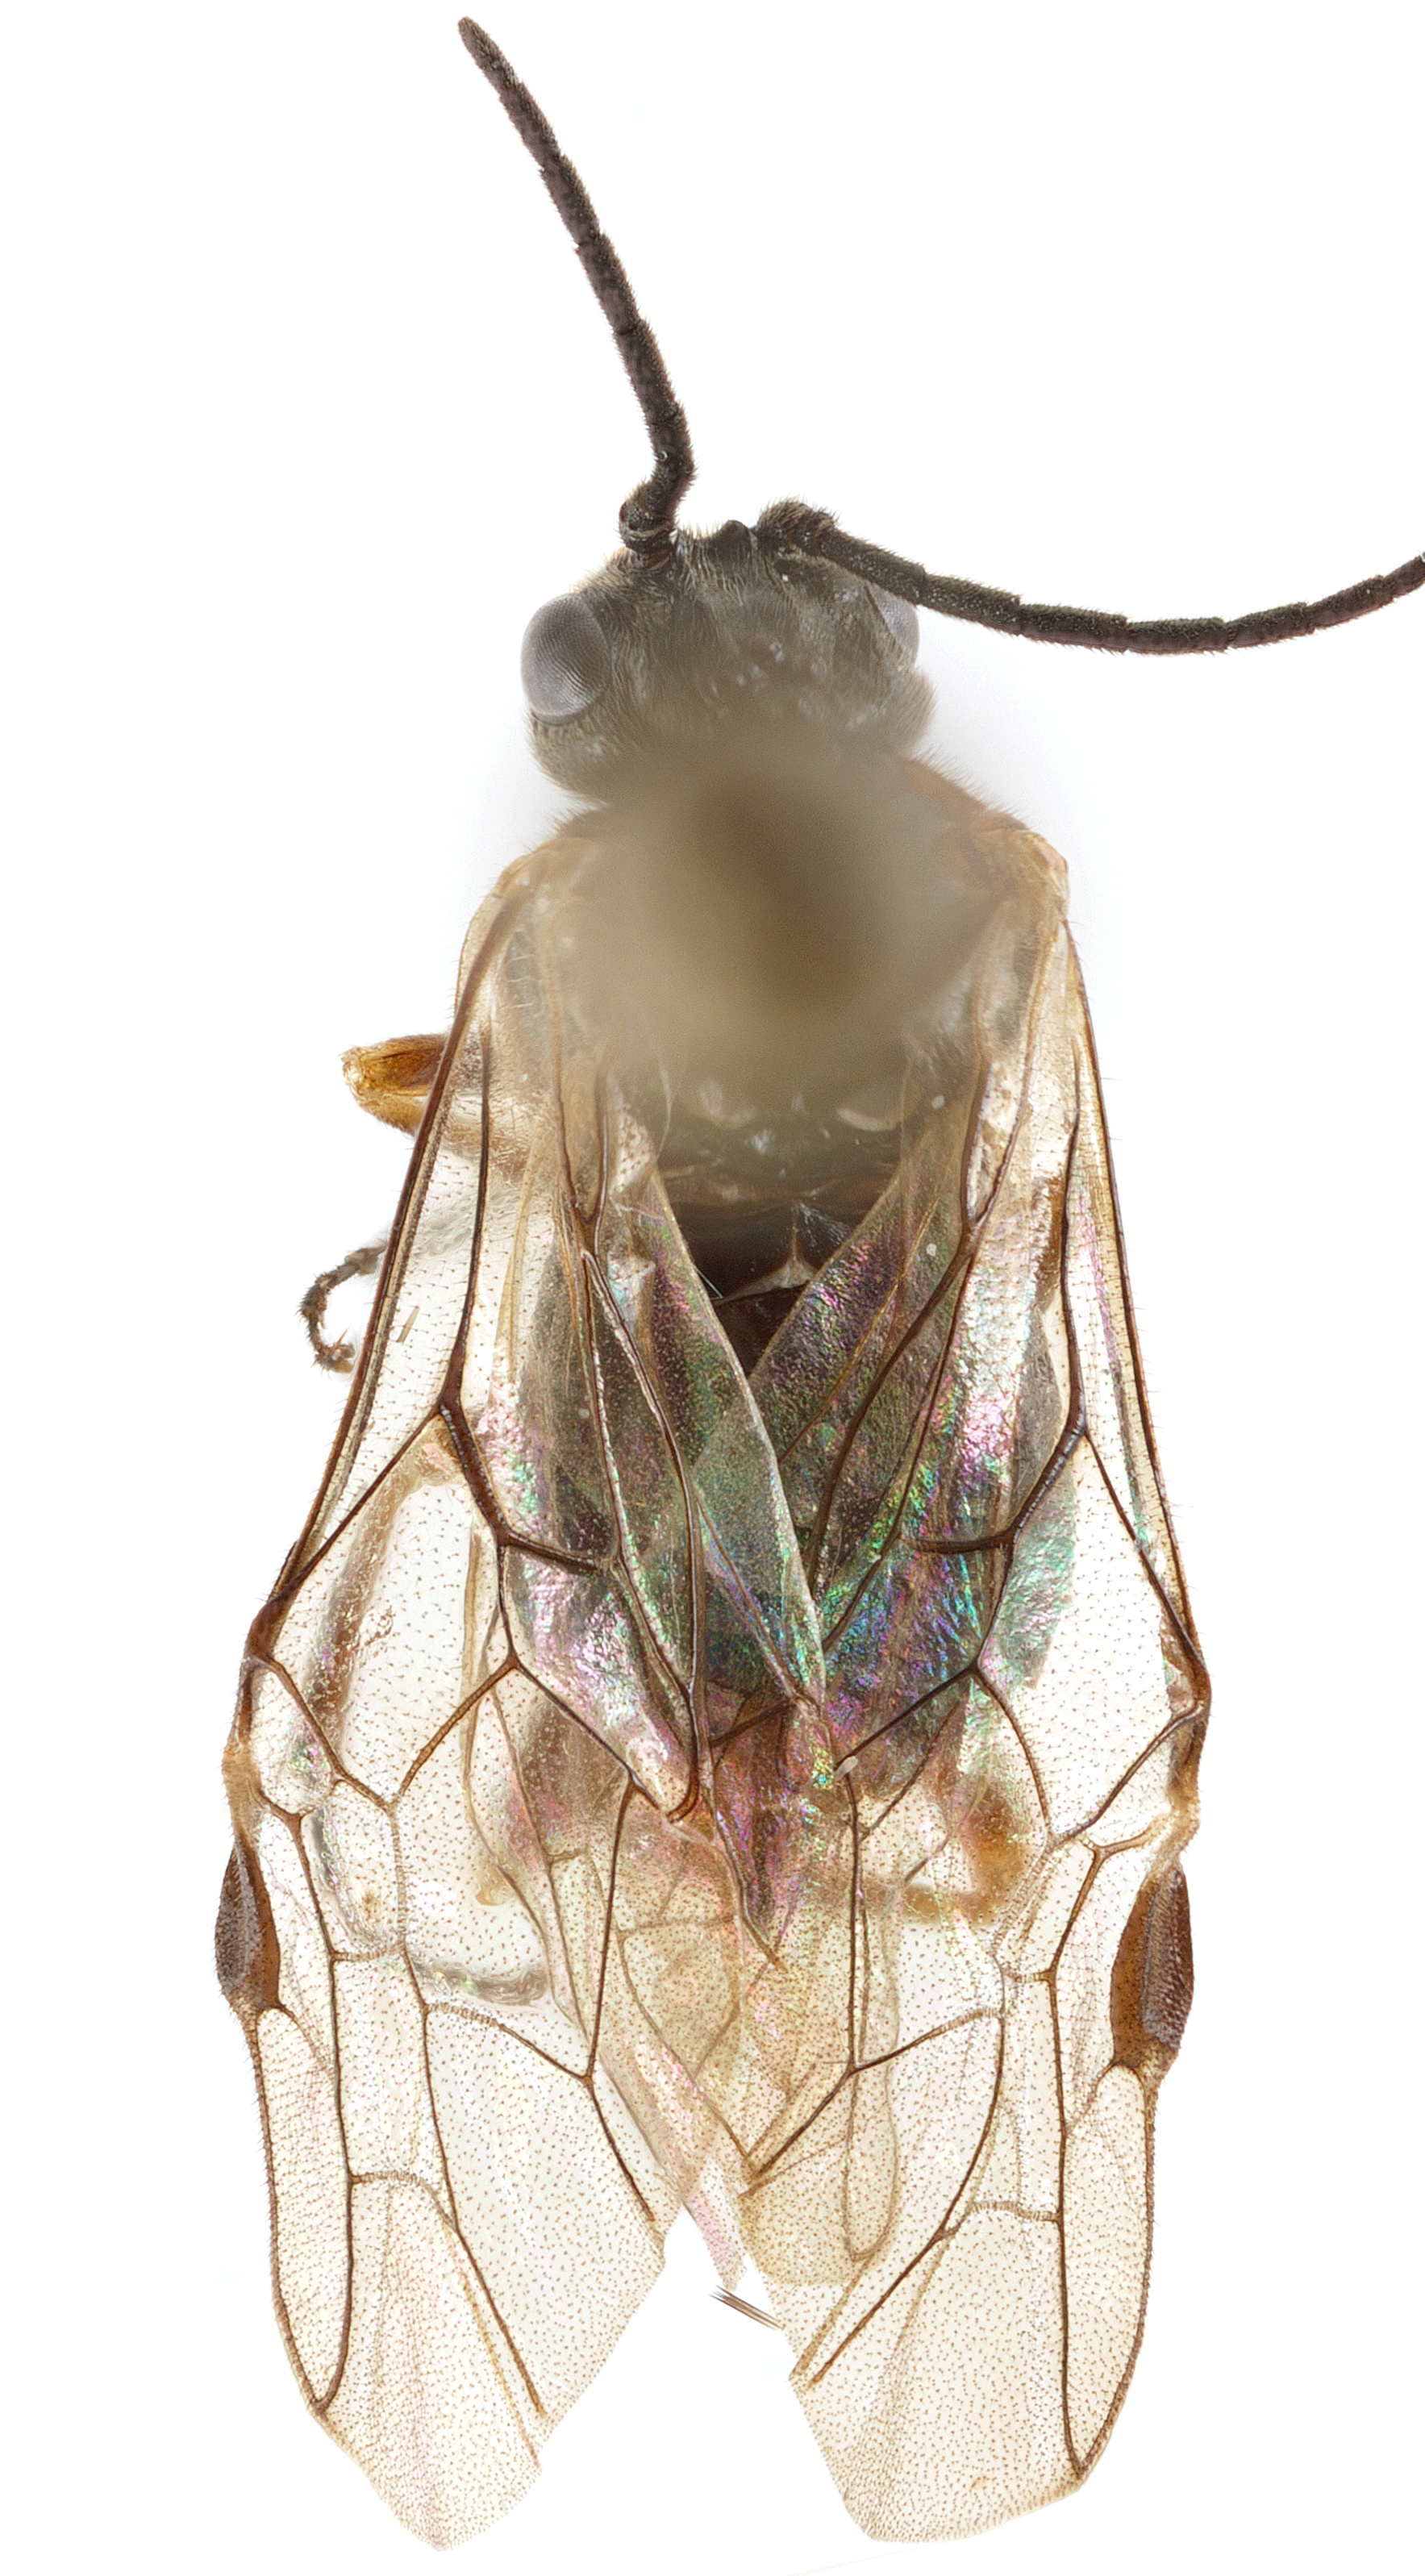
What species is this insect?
Blennogeneris coloradensis
